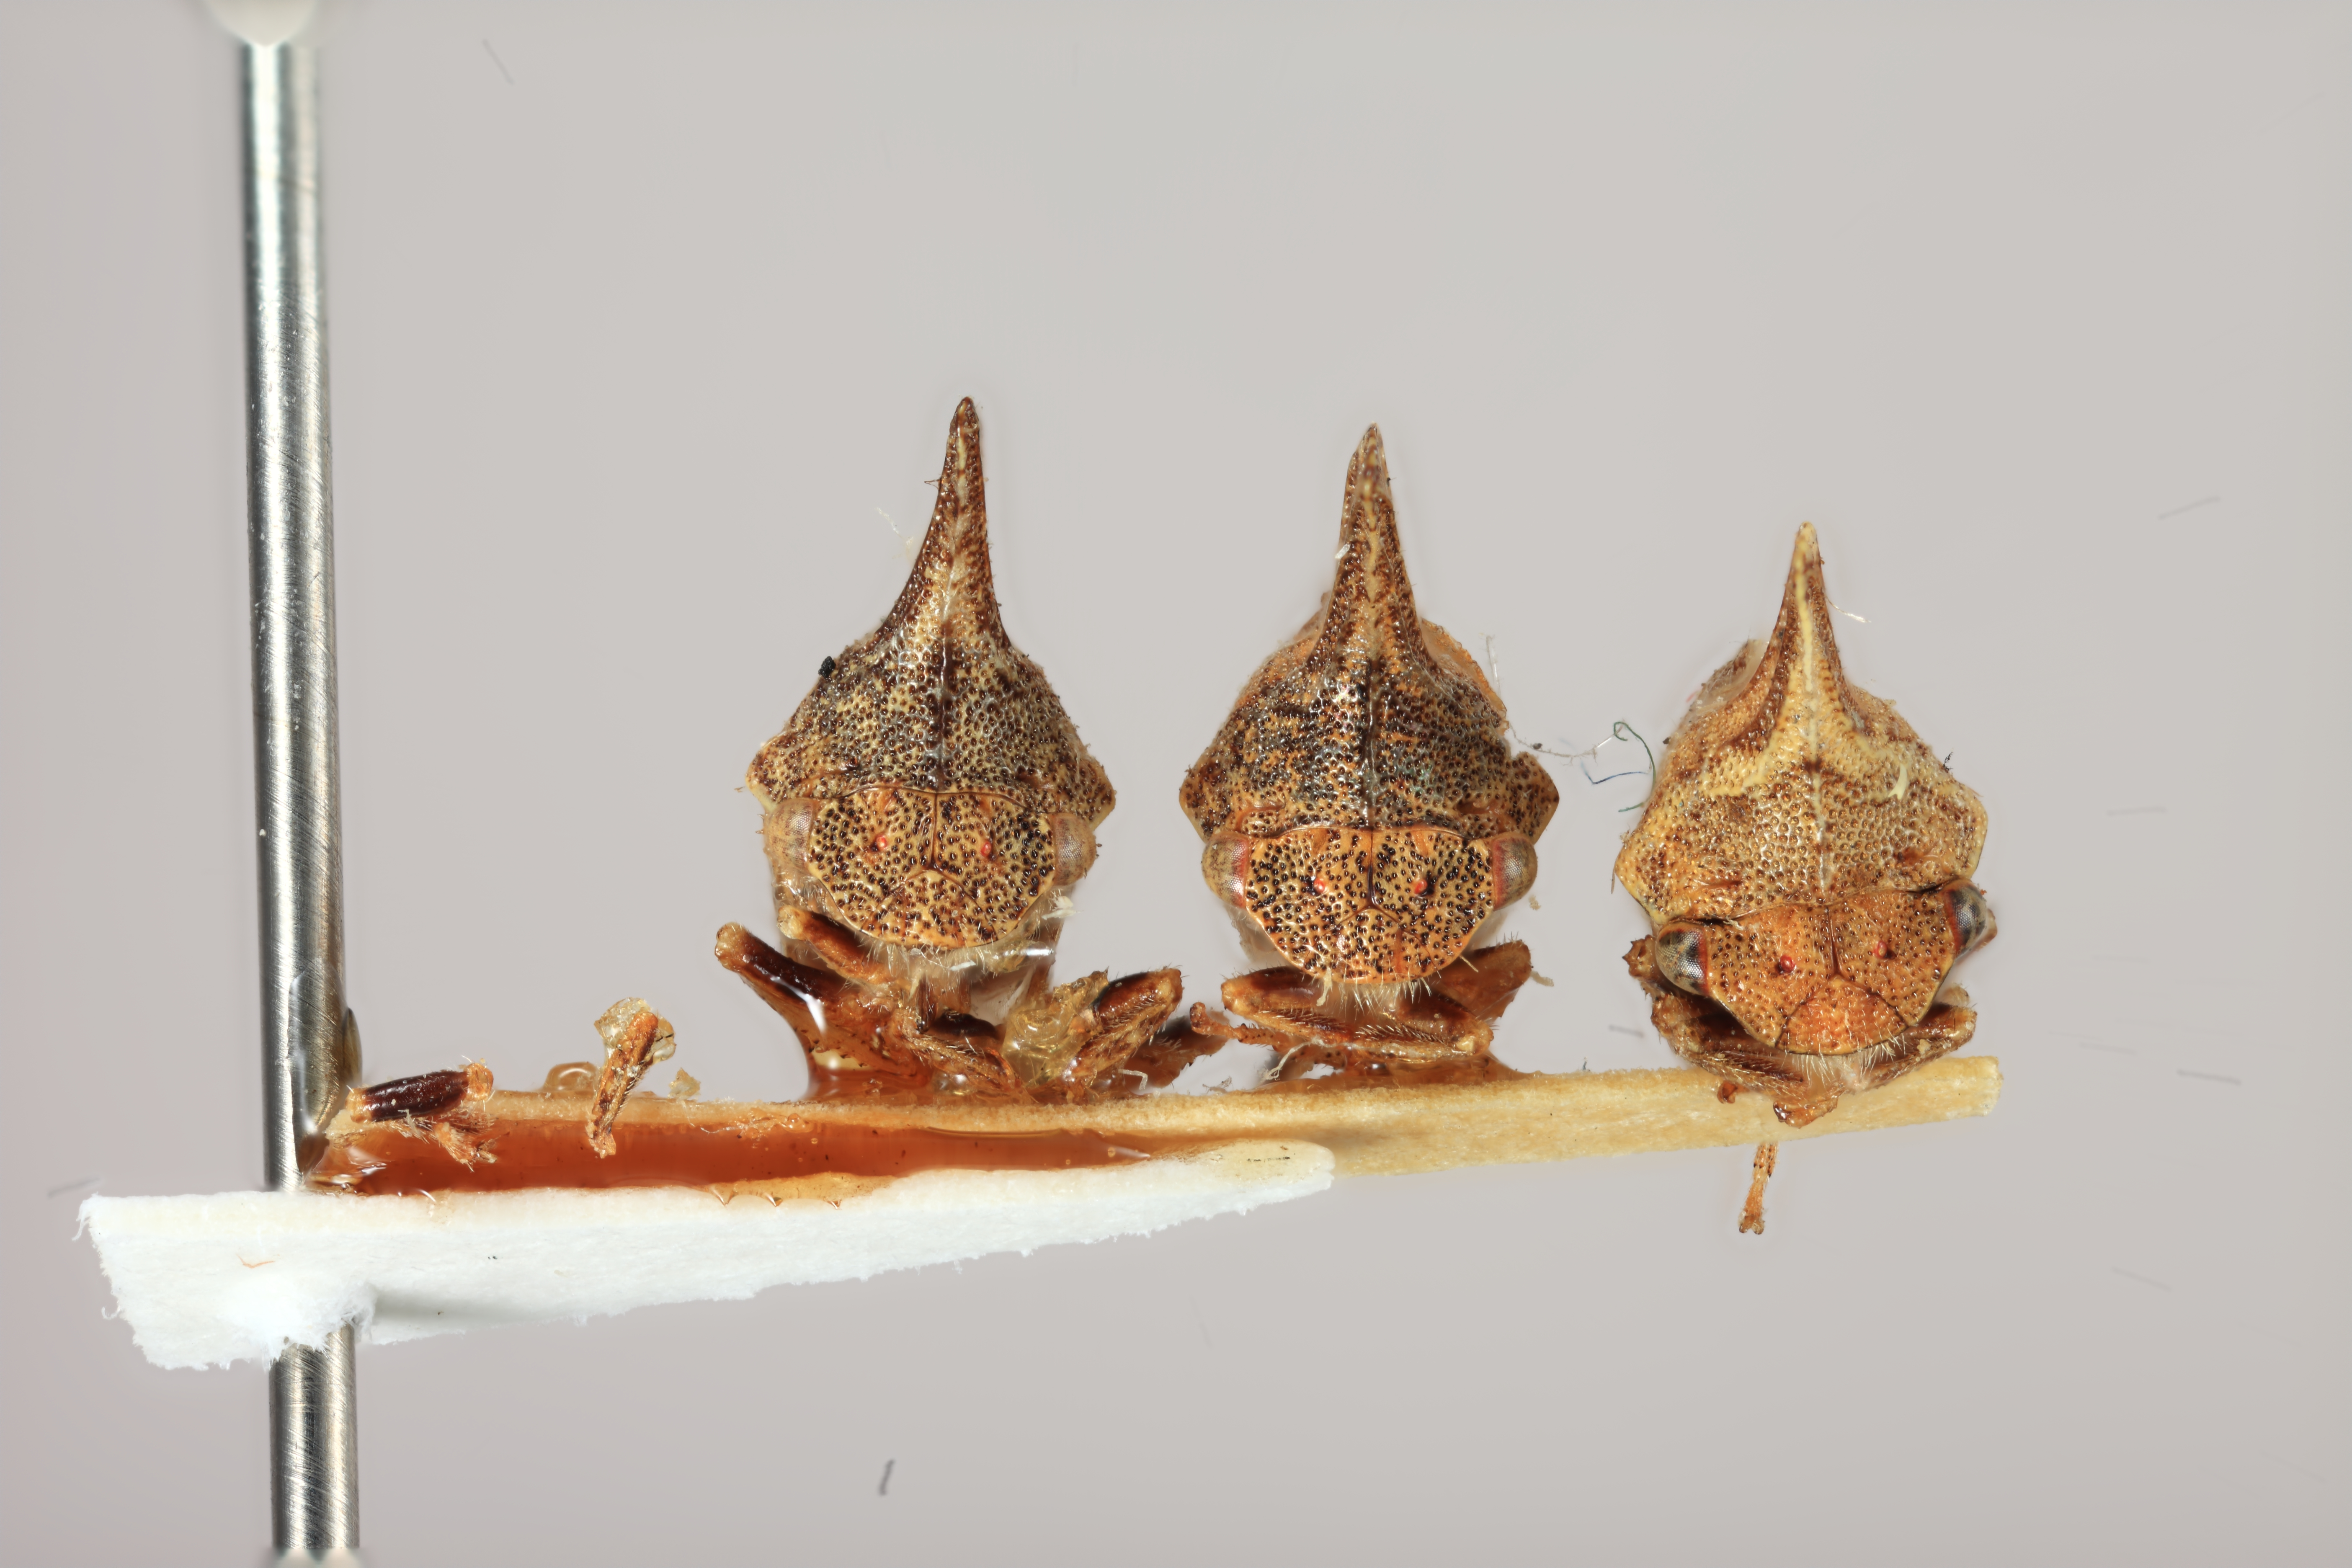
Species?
Bryantopsis ensiger
